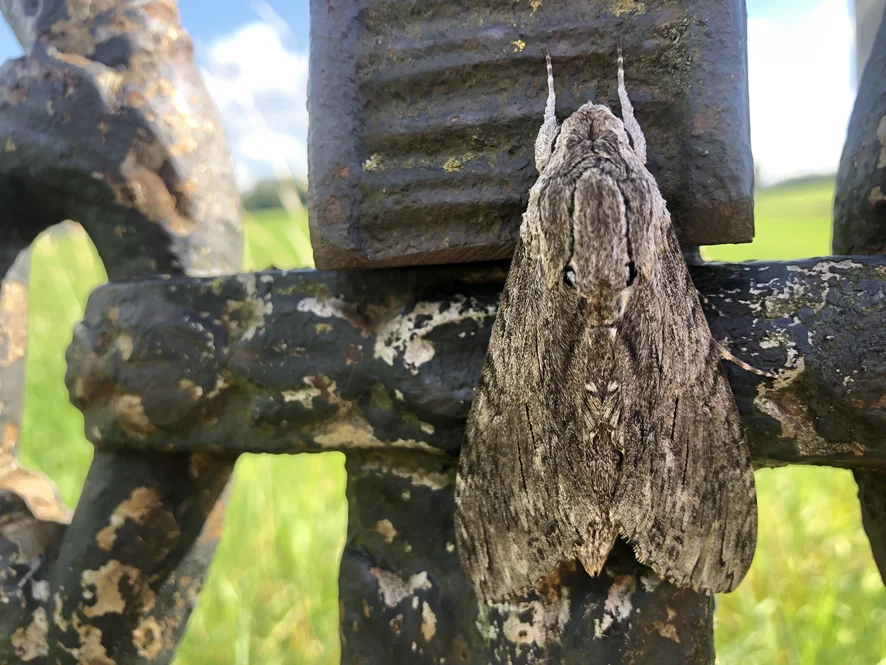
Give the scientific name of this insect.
Agrius convolvuli
